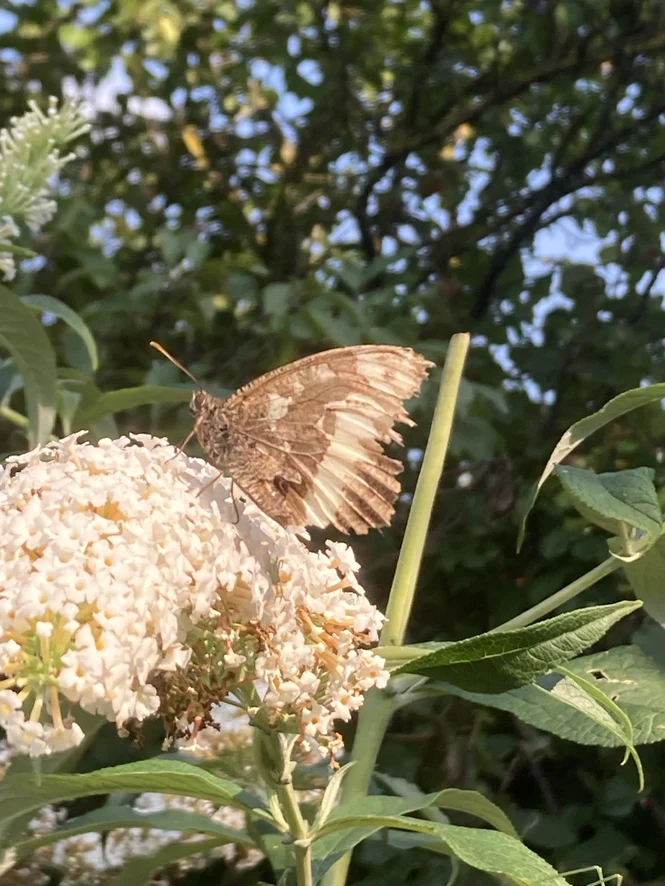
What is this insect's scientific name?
Brintesia circe
